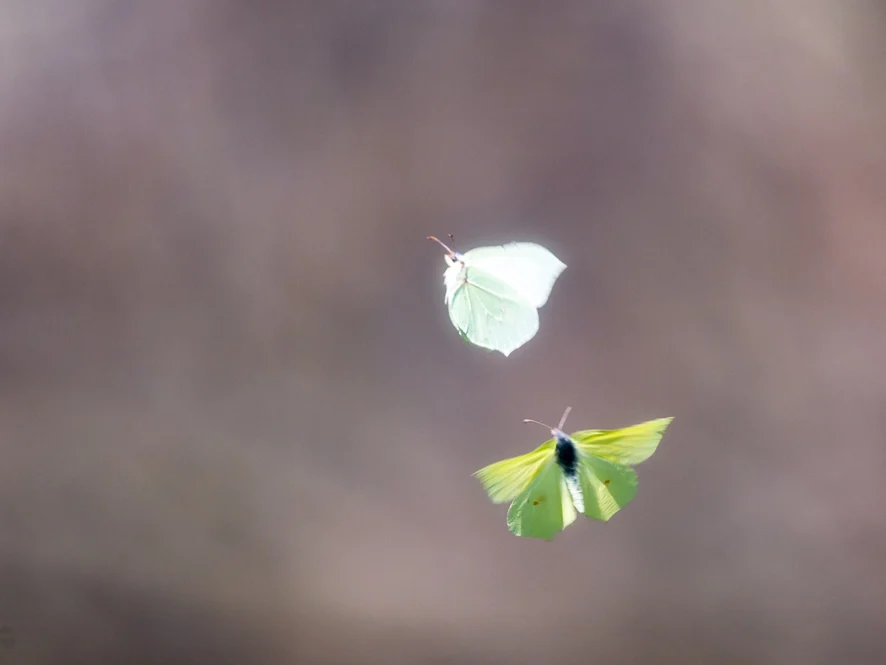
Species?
Gonepteryx rhamni
